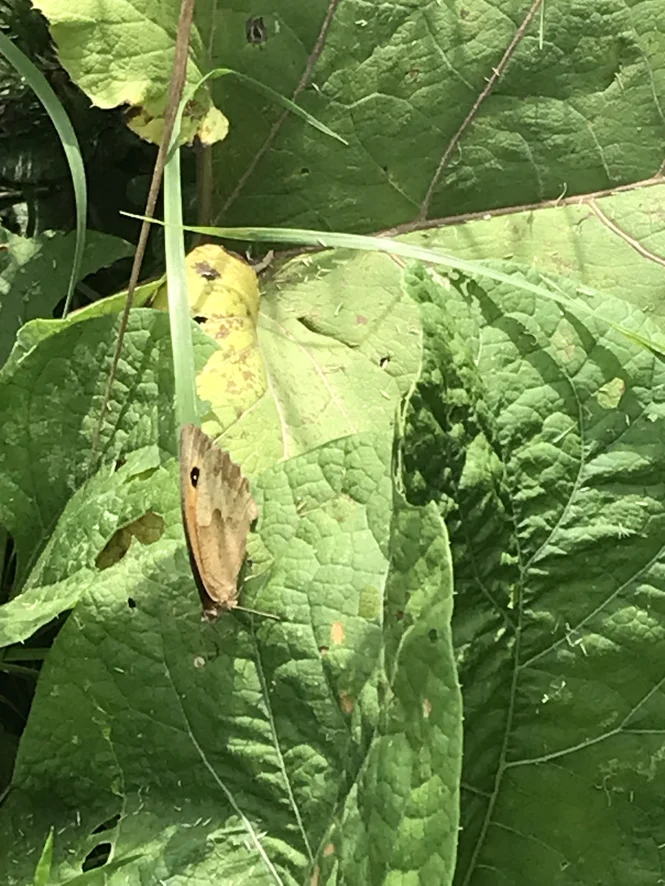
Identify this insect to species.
Maniola jurtina
